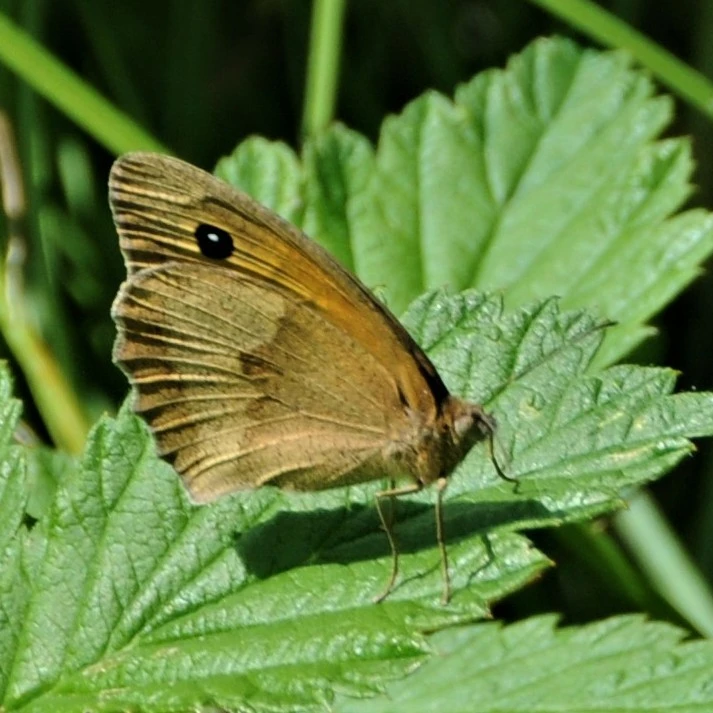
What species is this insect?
Maniola jurtina
